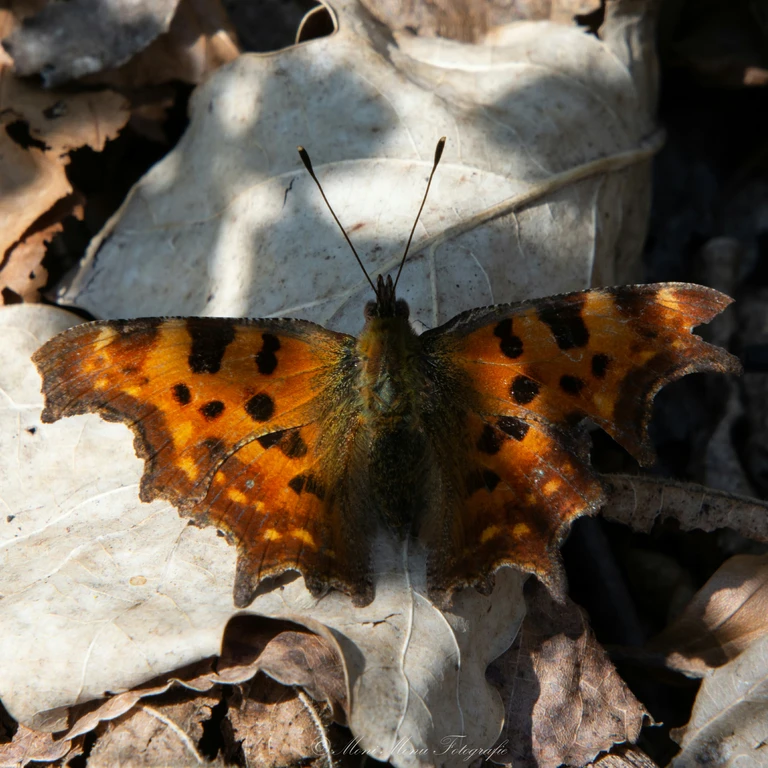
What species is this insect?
Polygonia c-album
